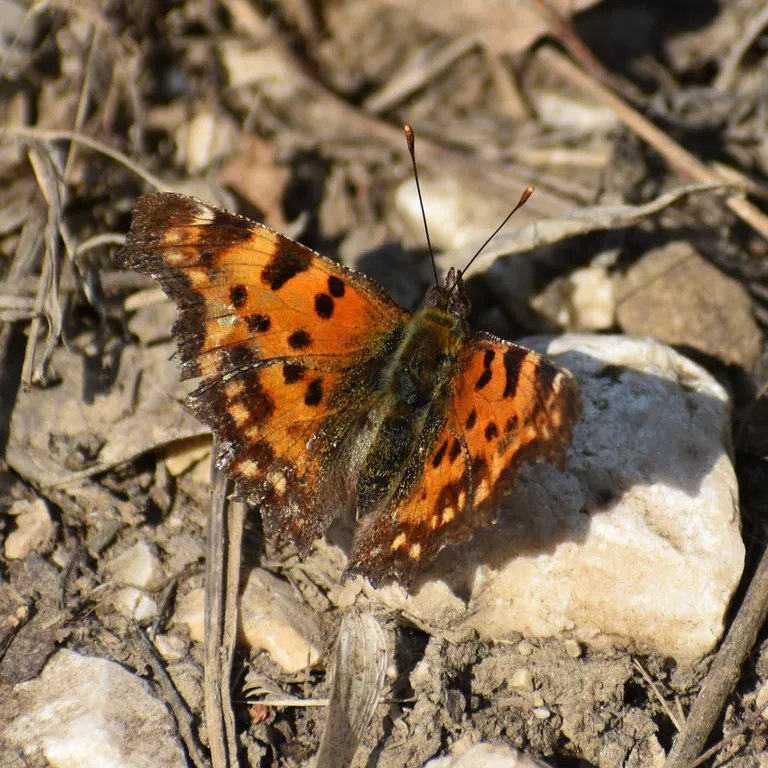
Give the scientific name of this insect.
Polygonia c-album
